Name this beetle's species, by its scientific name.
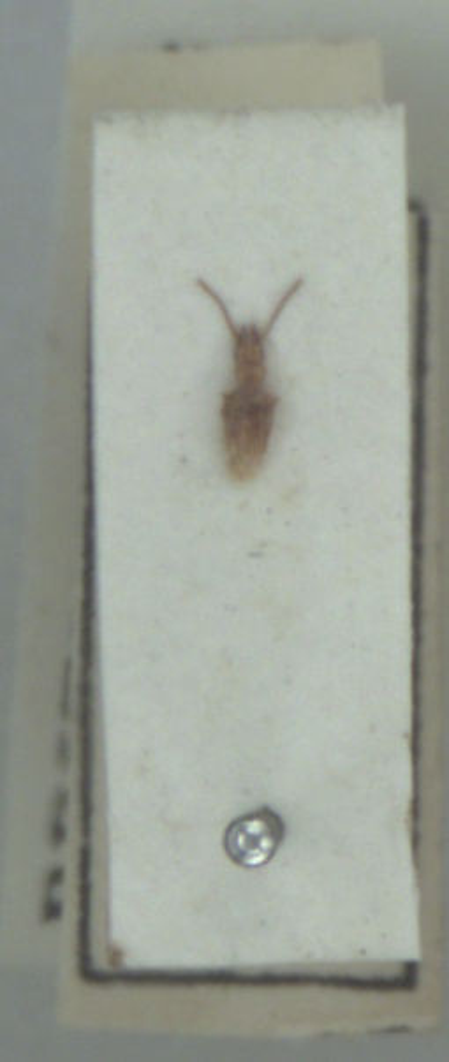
Aepus marinus
